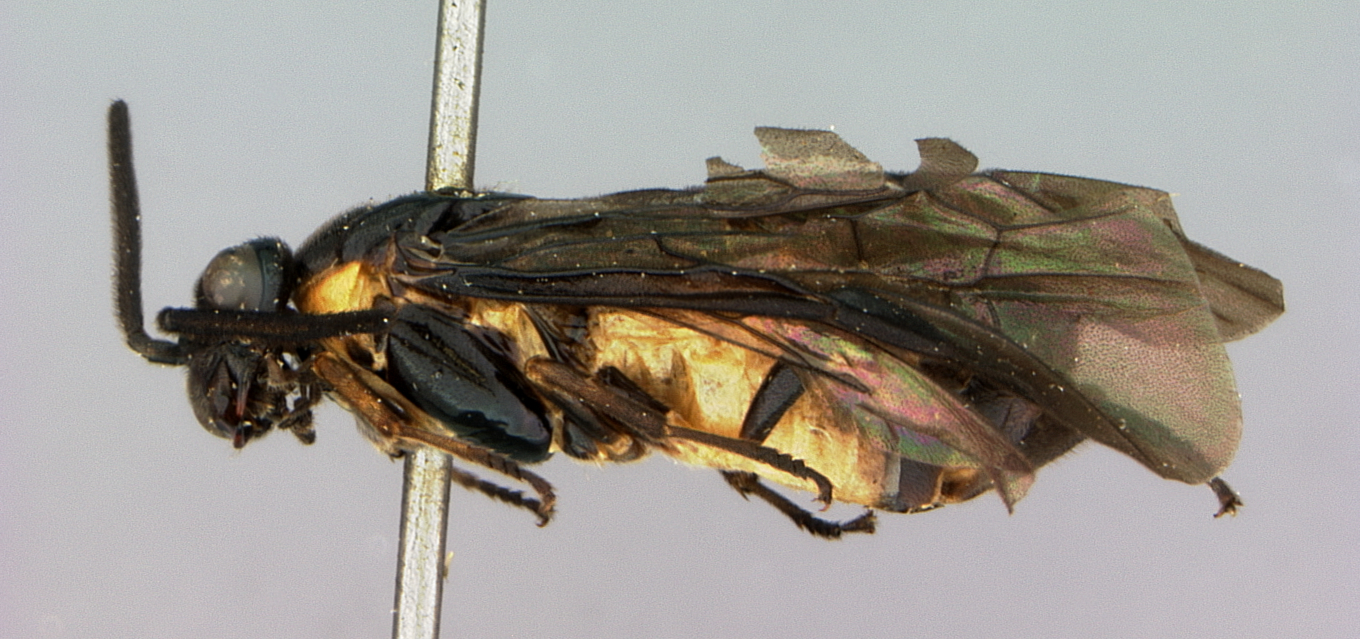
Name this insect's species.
Sphacophilus odontus
